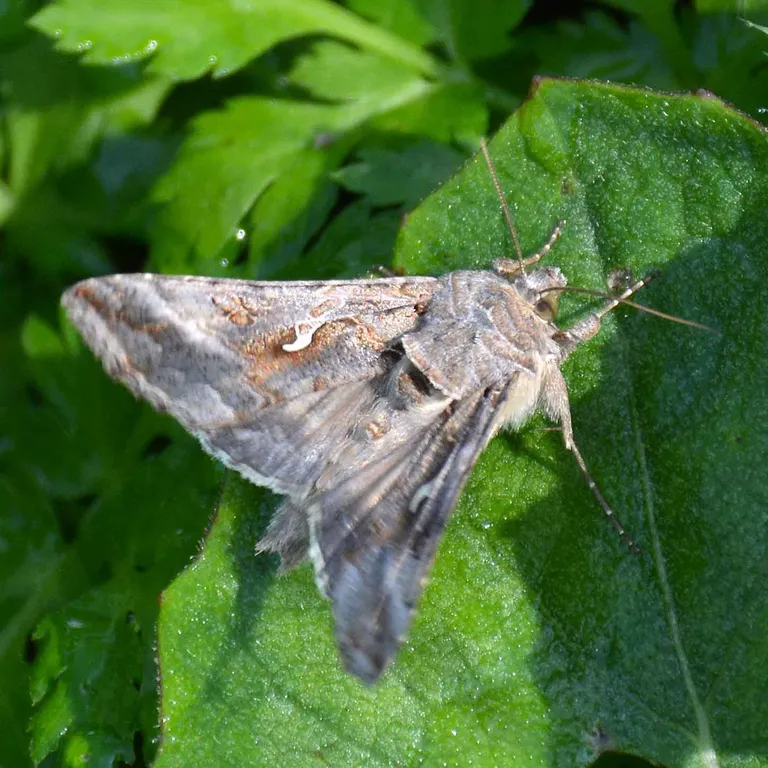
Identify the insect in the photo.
Autographa gamma
